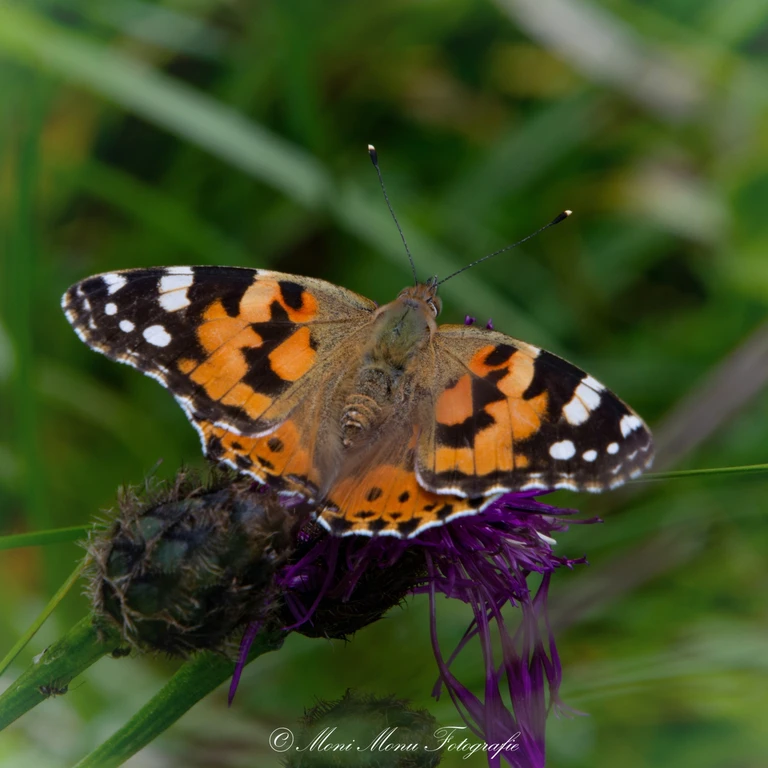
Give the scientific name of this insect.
Vanessa cardui
